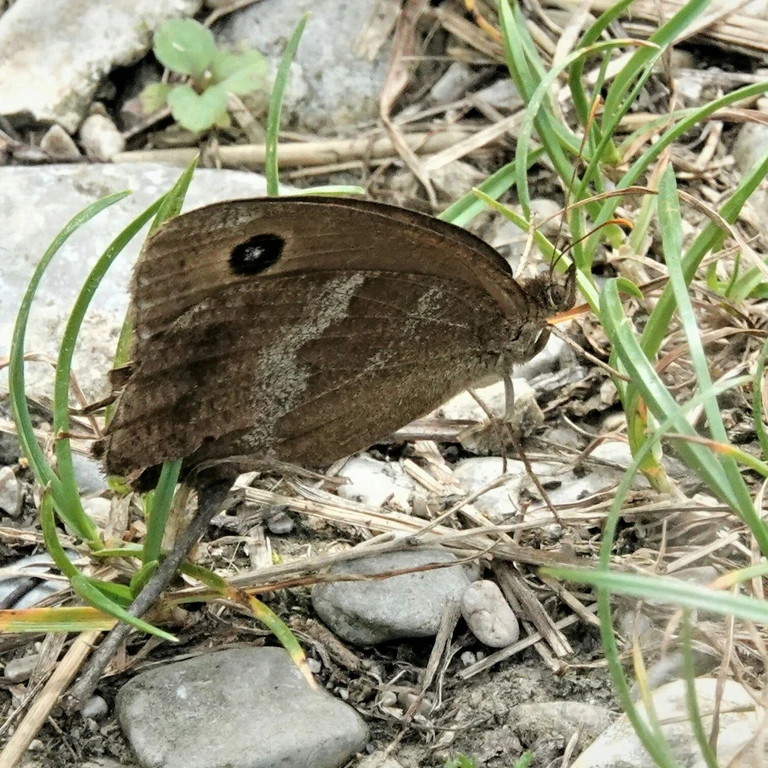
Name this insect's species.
Minois dryas
